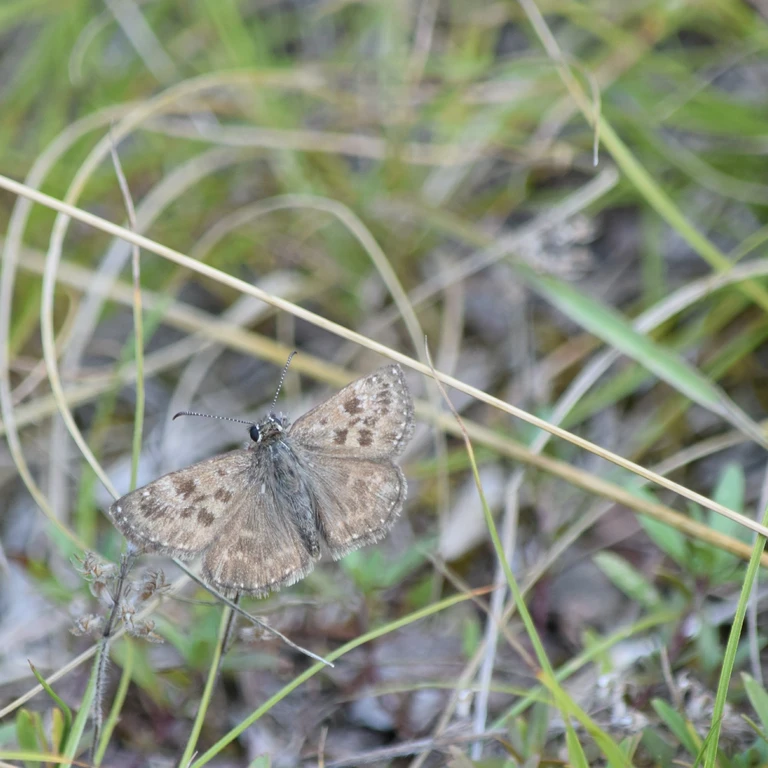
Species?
Erynnis tages
